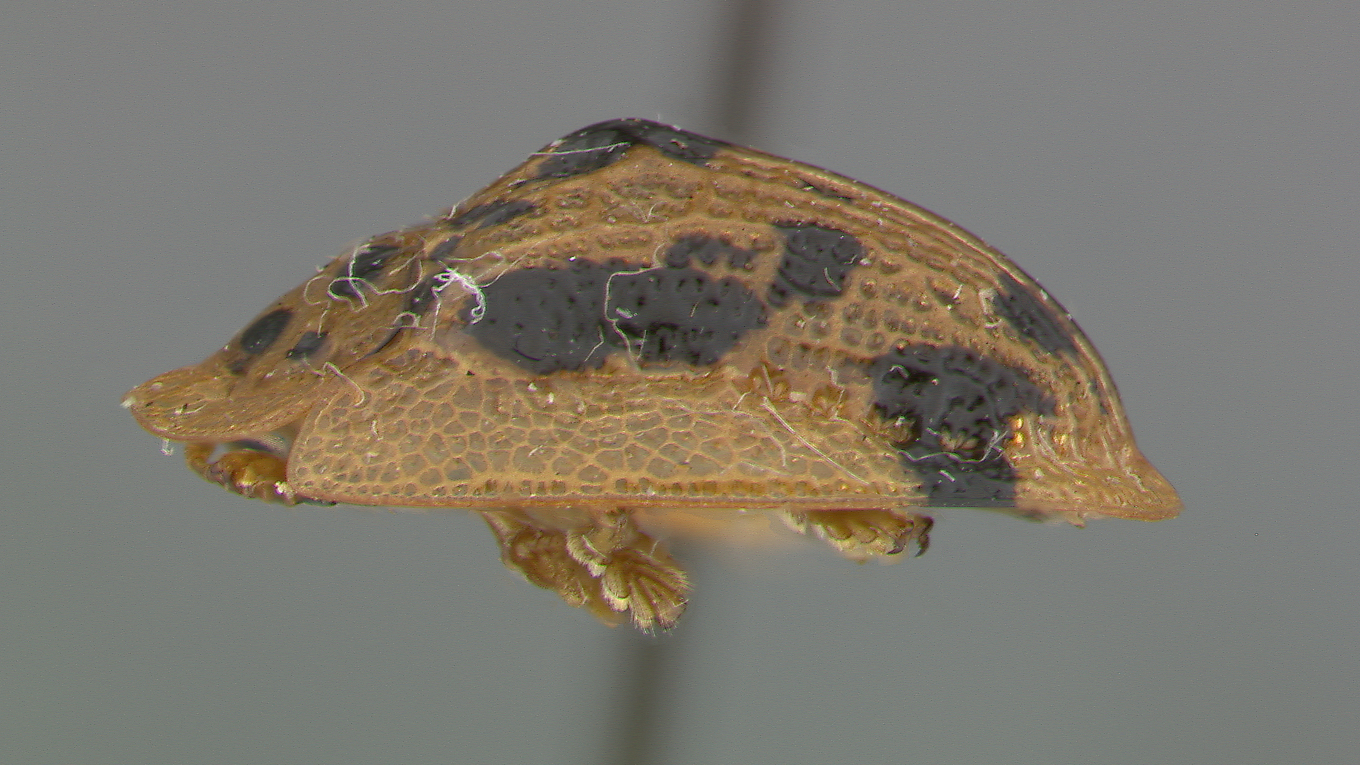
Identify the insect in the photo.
Laccoptera quaturodecimnotata
